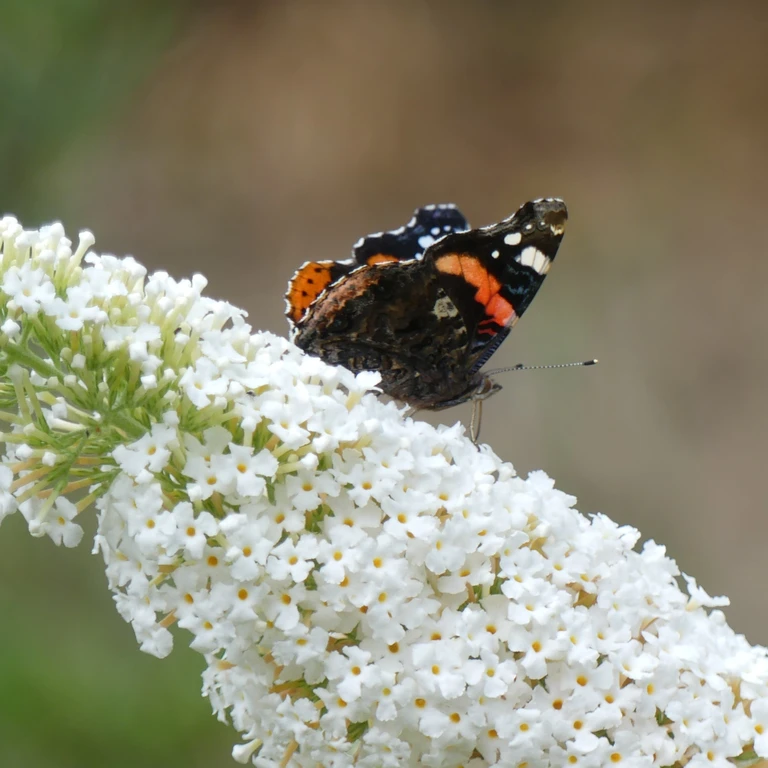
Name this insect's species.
Vanessa atalanta
